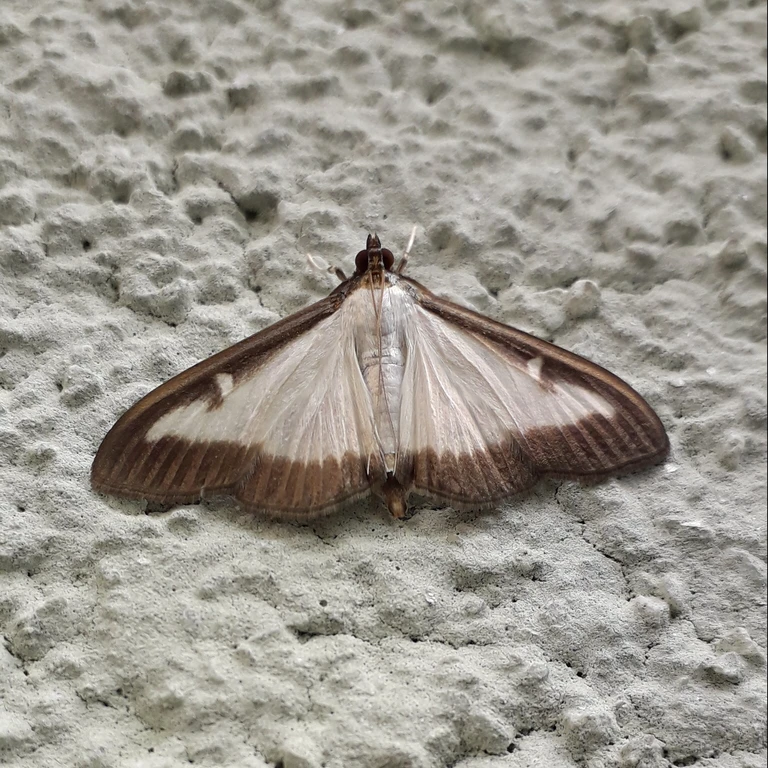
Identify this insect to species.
Cydalima perspectalis
